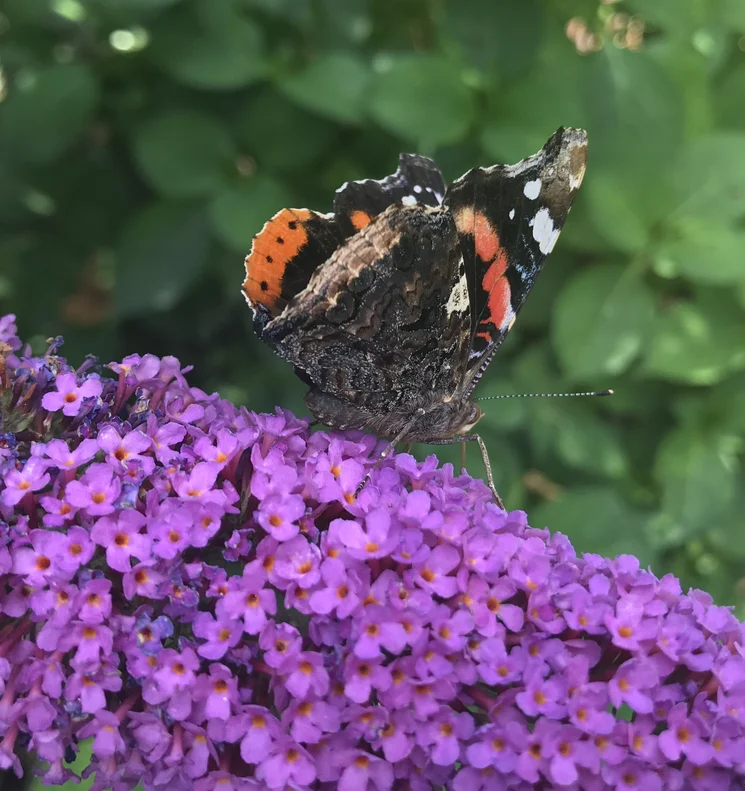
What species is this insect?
Vanessa atalanta
